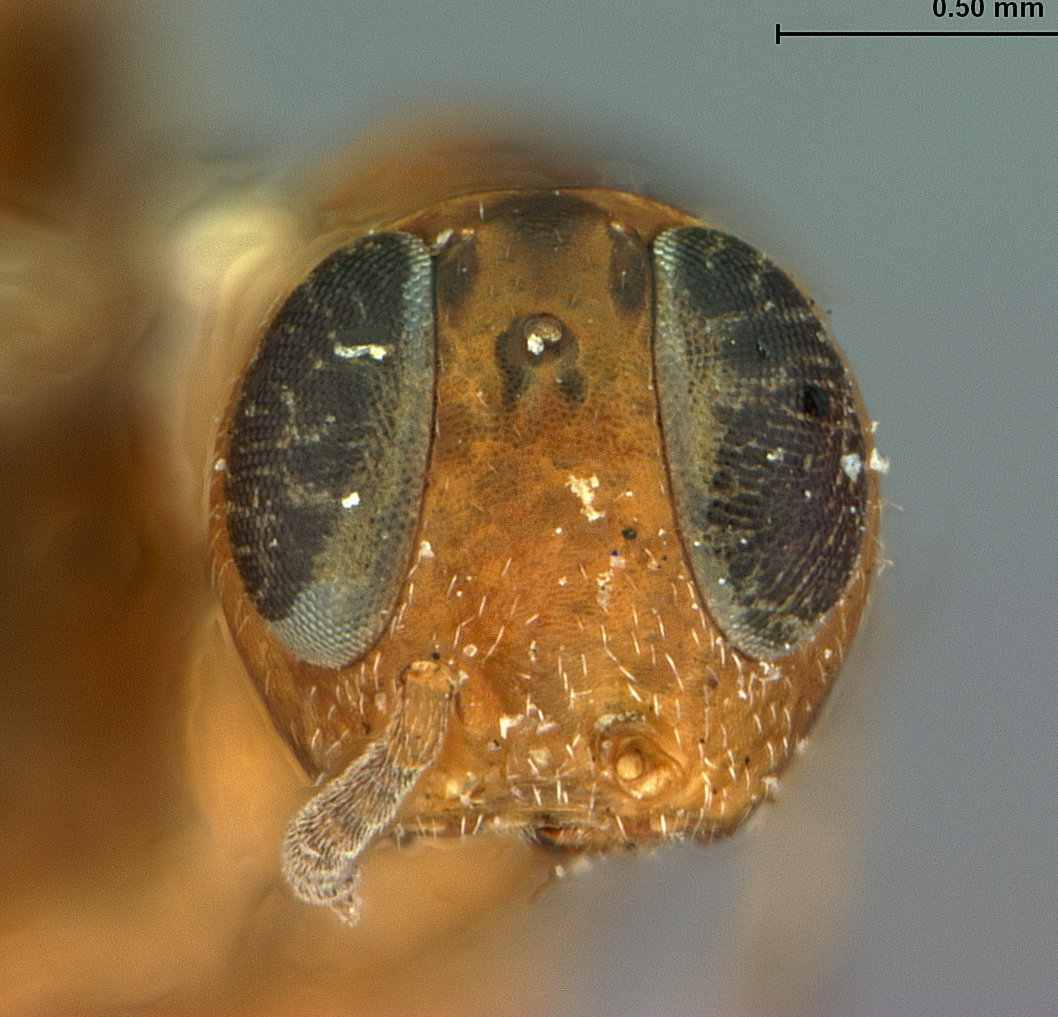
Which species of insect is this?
Isodromus atriventris
